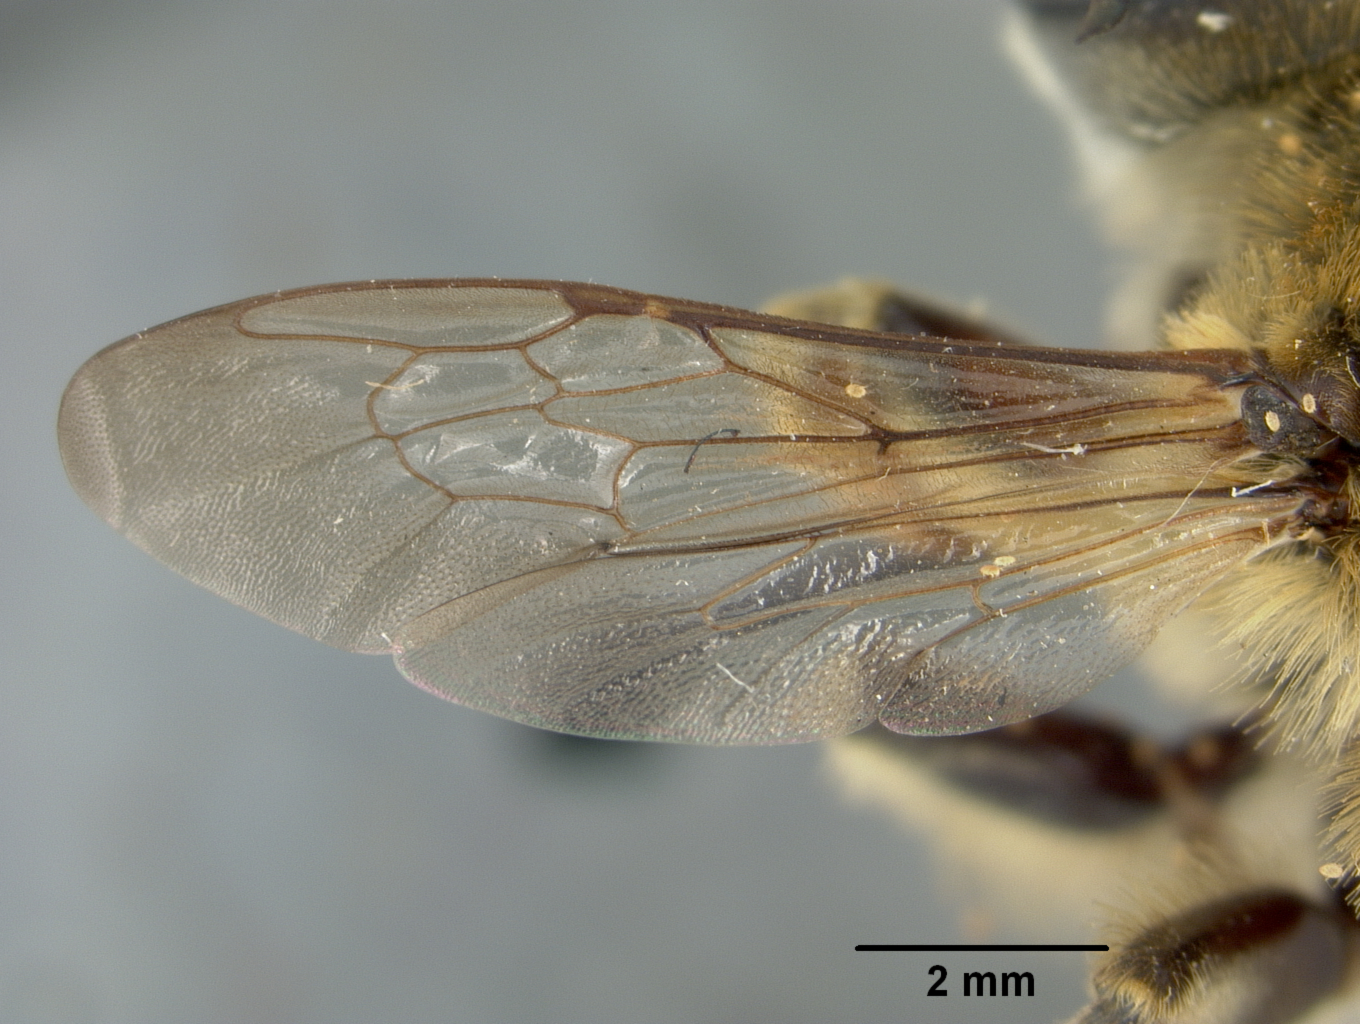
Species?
Megachile fortis
